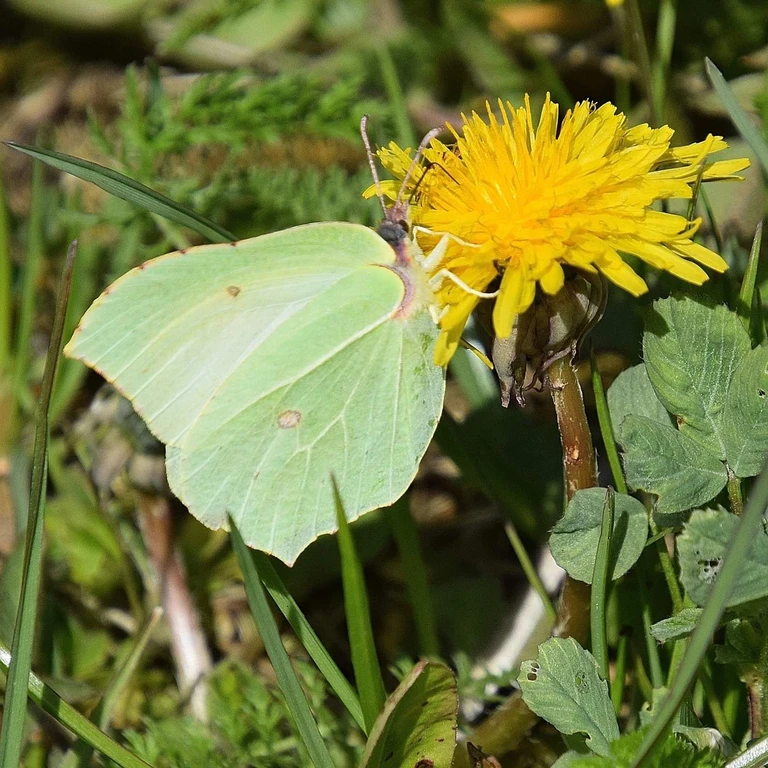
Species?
Gonepteryx rhamni
